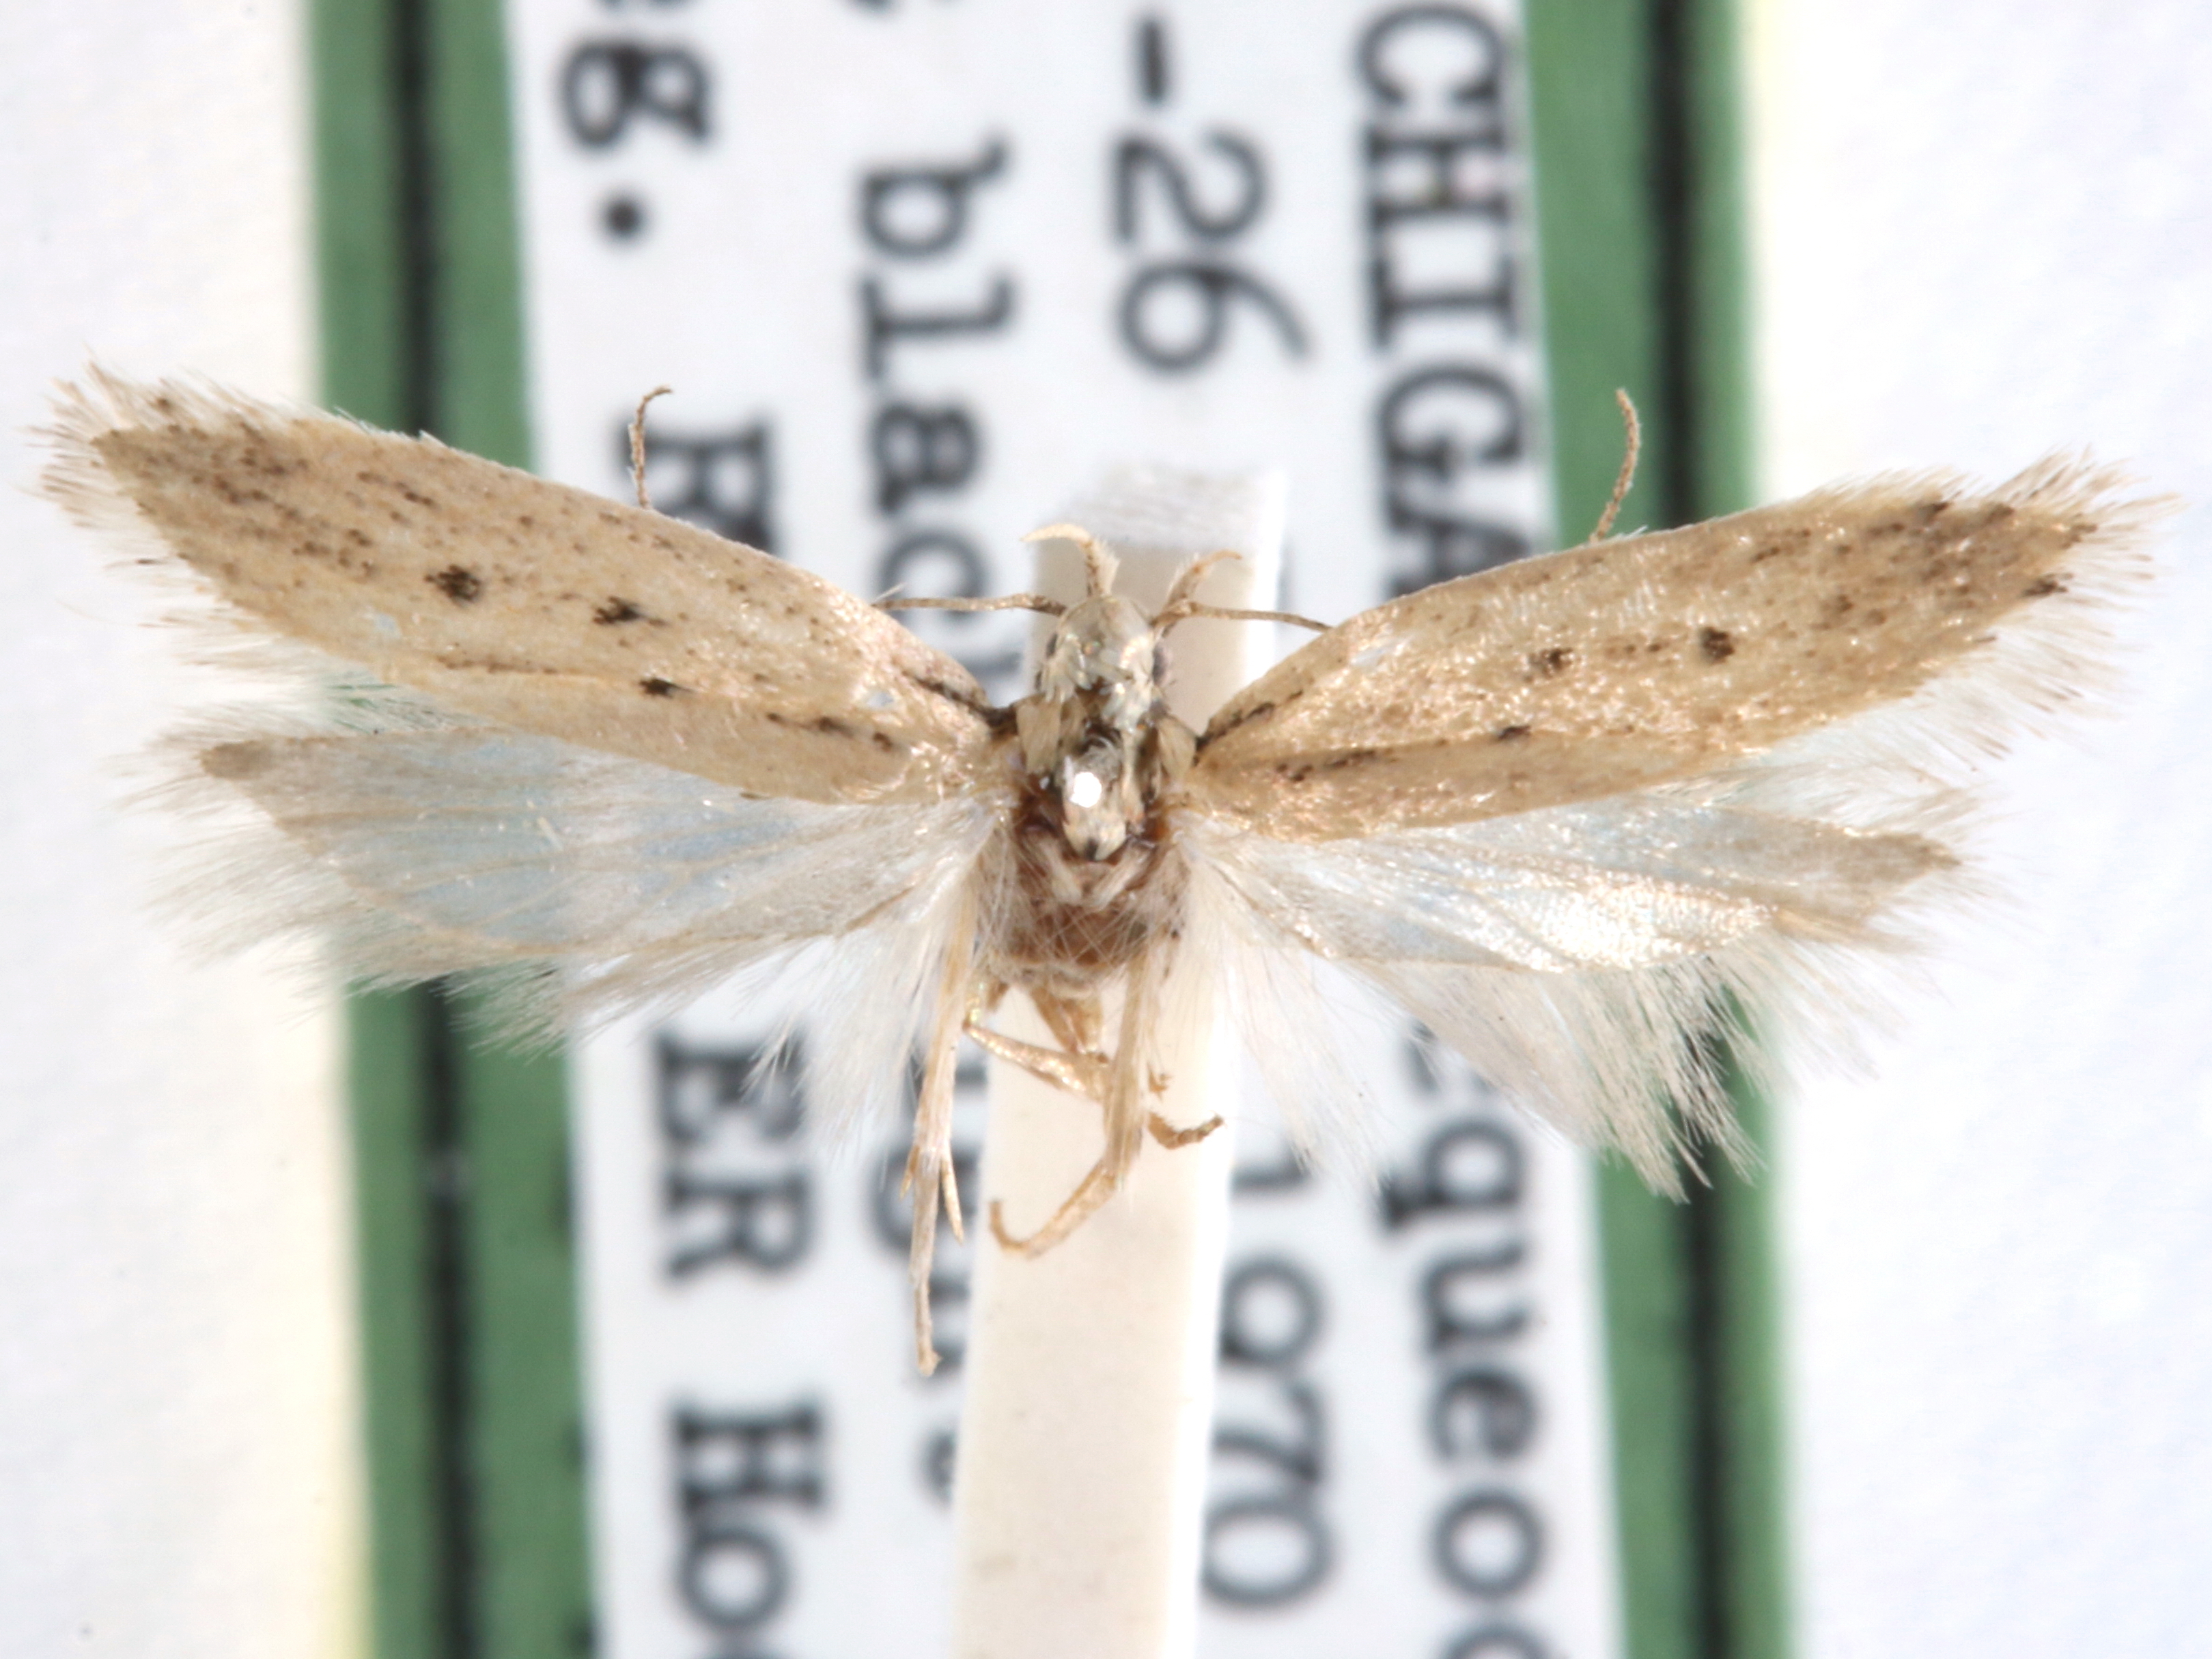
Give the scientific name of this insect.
Chionodes praeco
